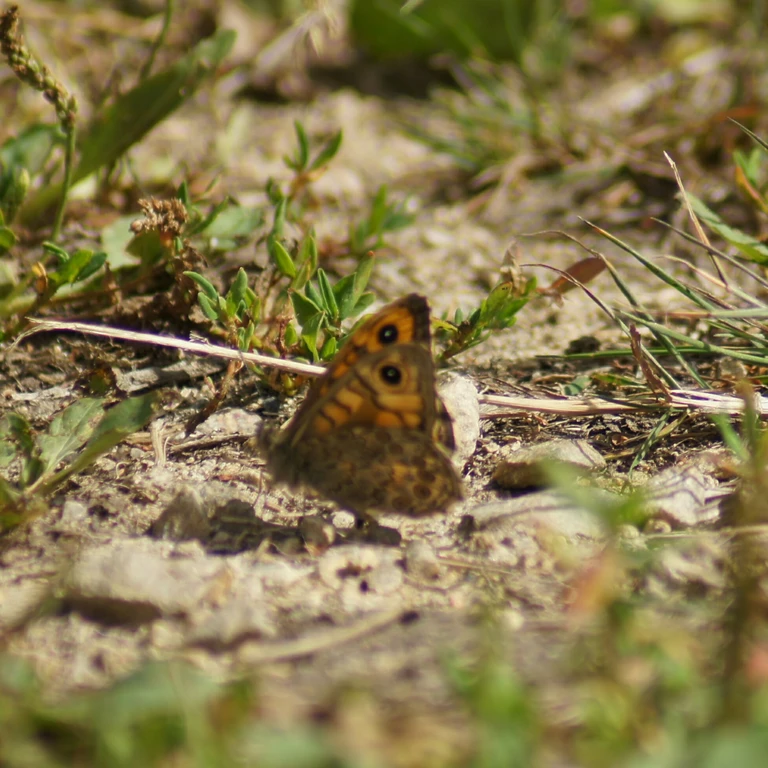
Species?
Lasiommata megera (also Pararge megera)
